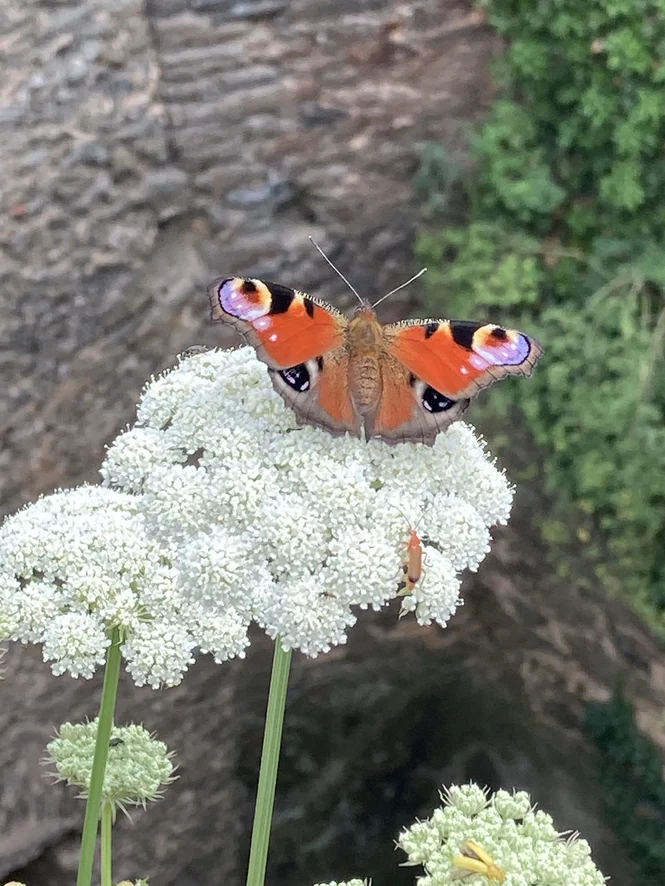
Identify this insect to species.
Aglais io
